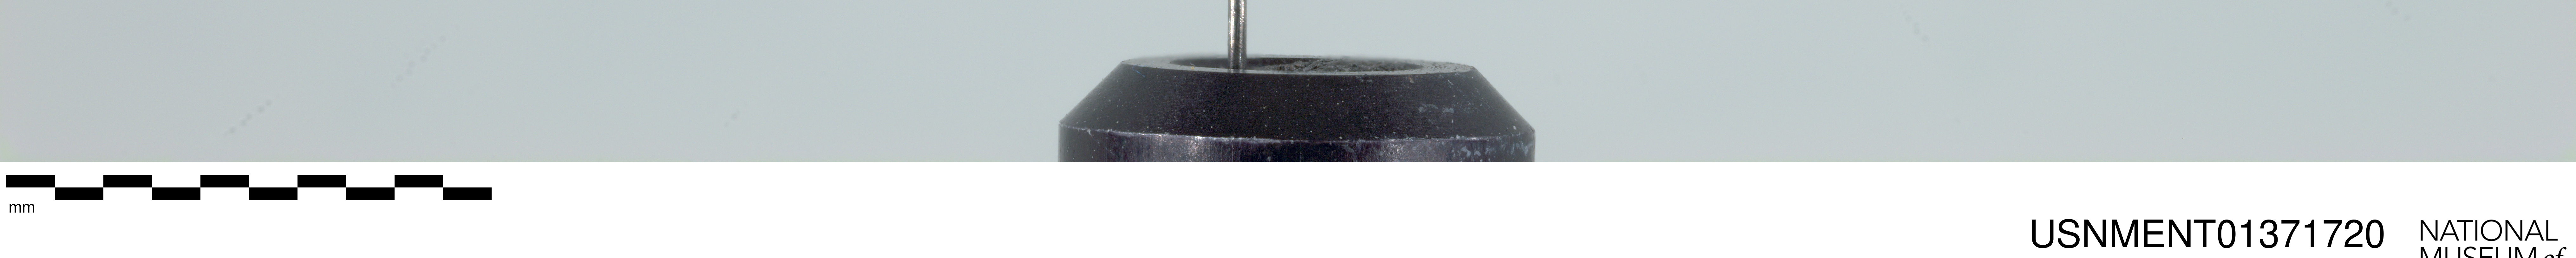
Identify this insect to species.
Hirmoneura nubipennis (also Trichophthalma nubipennis)
